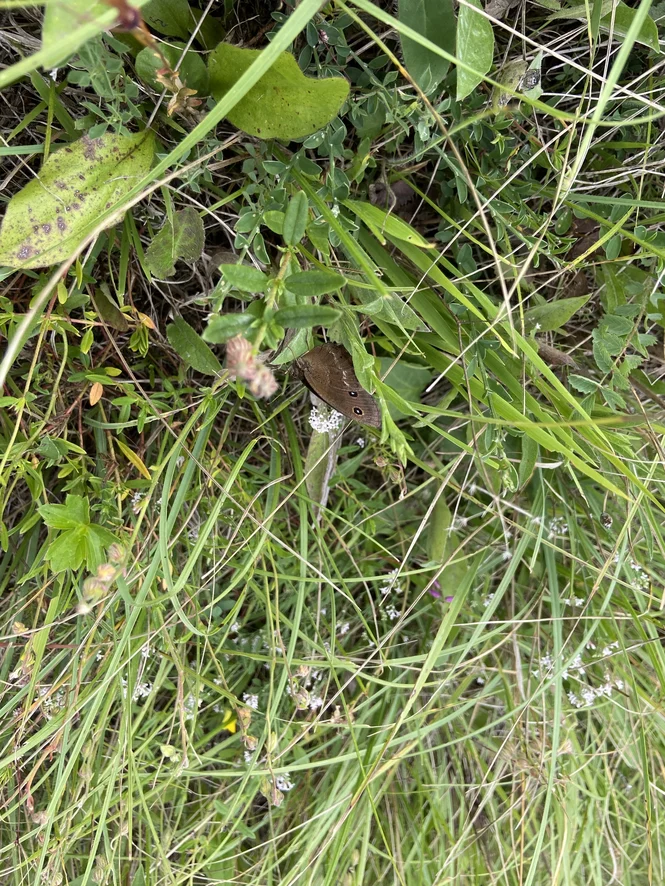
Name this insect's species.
Minois dryas
